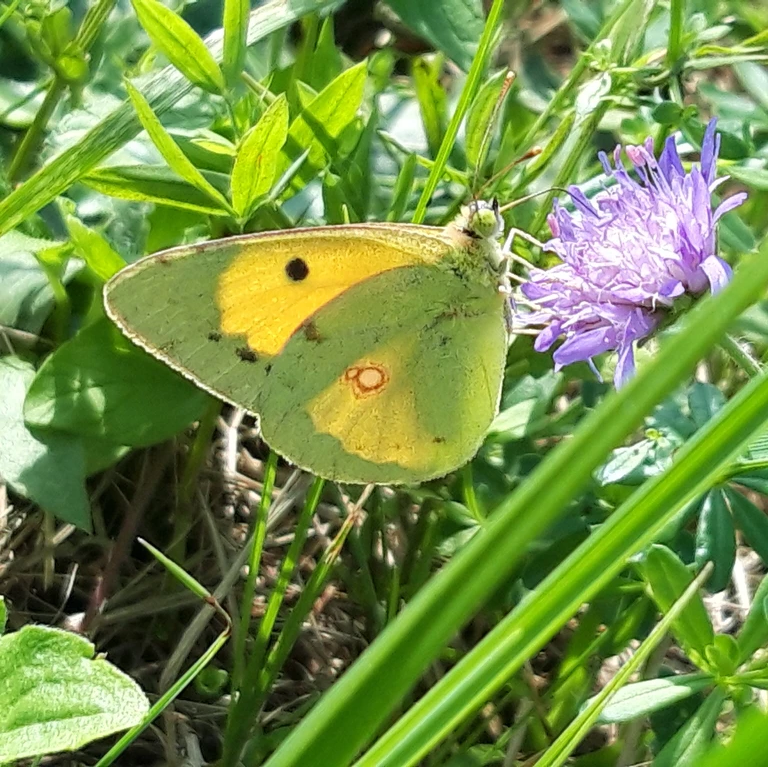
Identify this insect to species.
Colias croceus
